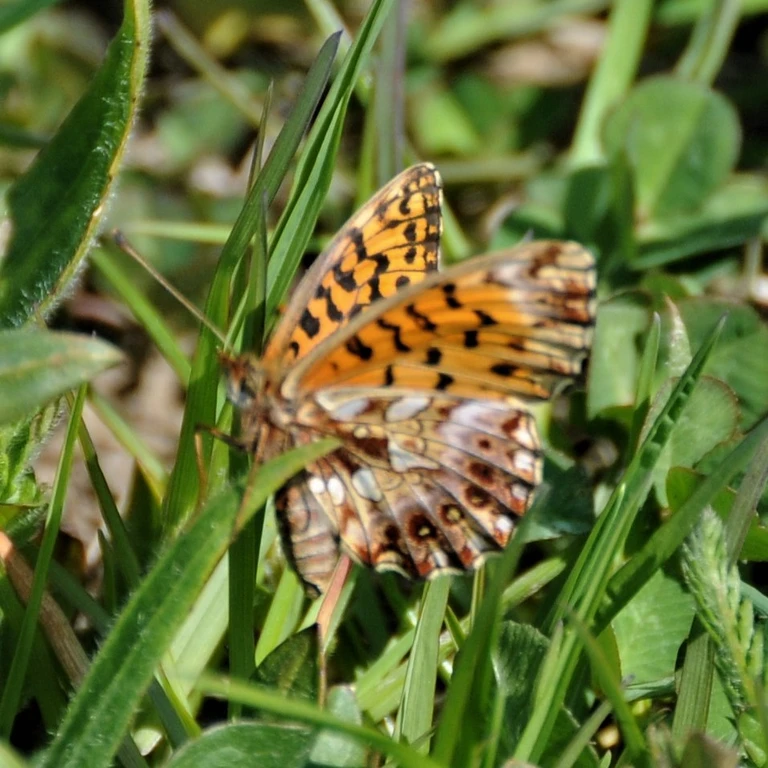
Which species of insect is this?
Boloria dia
